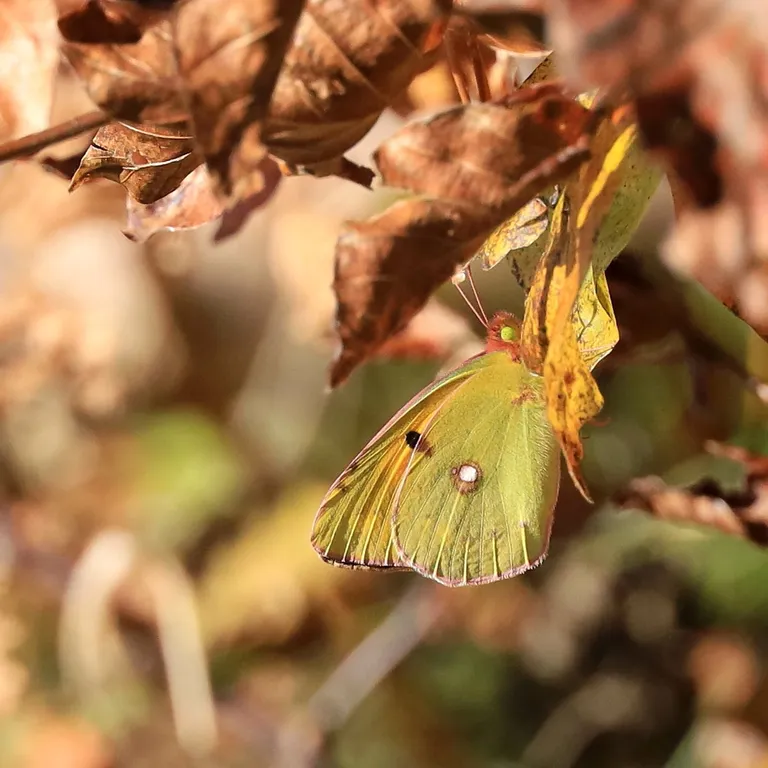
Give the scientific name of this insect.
Colias croceus
